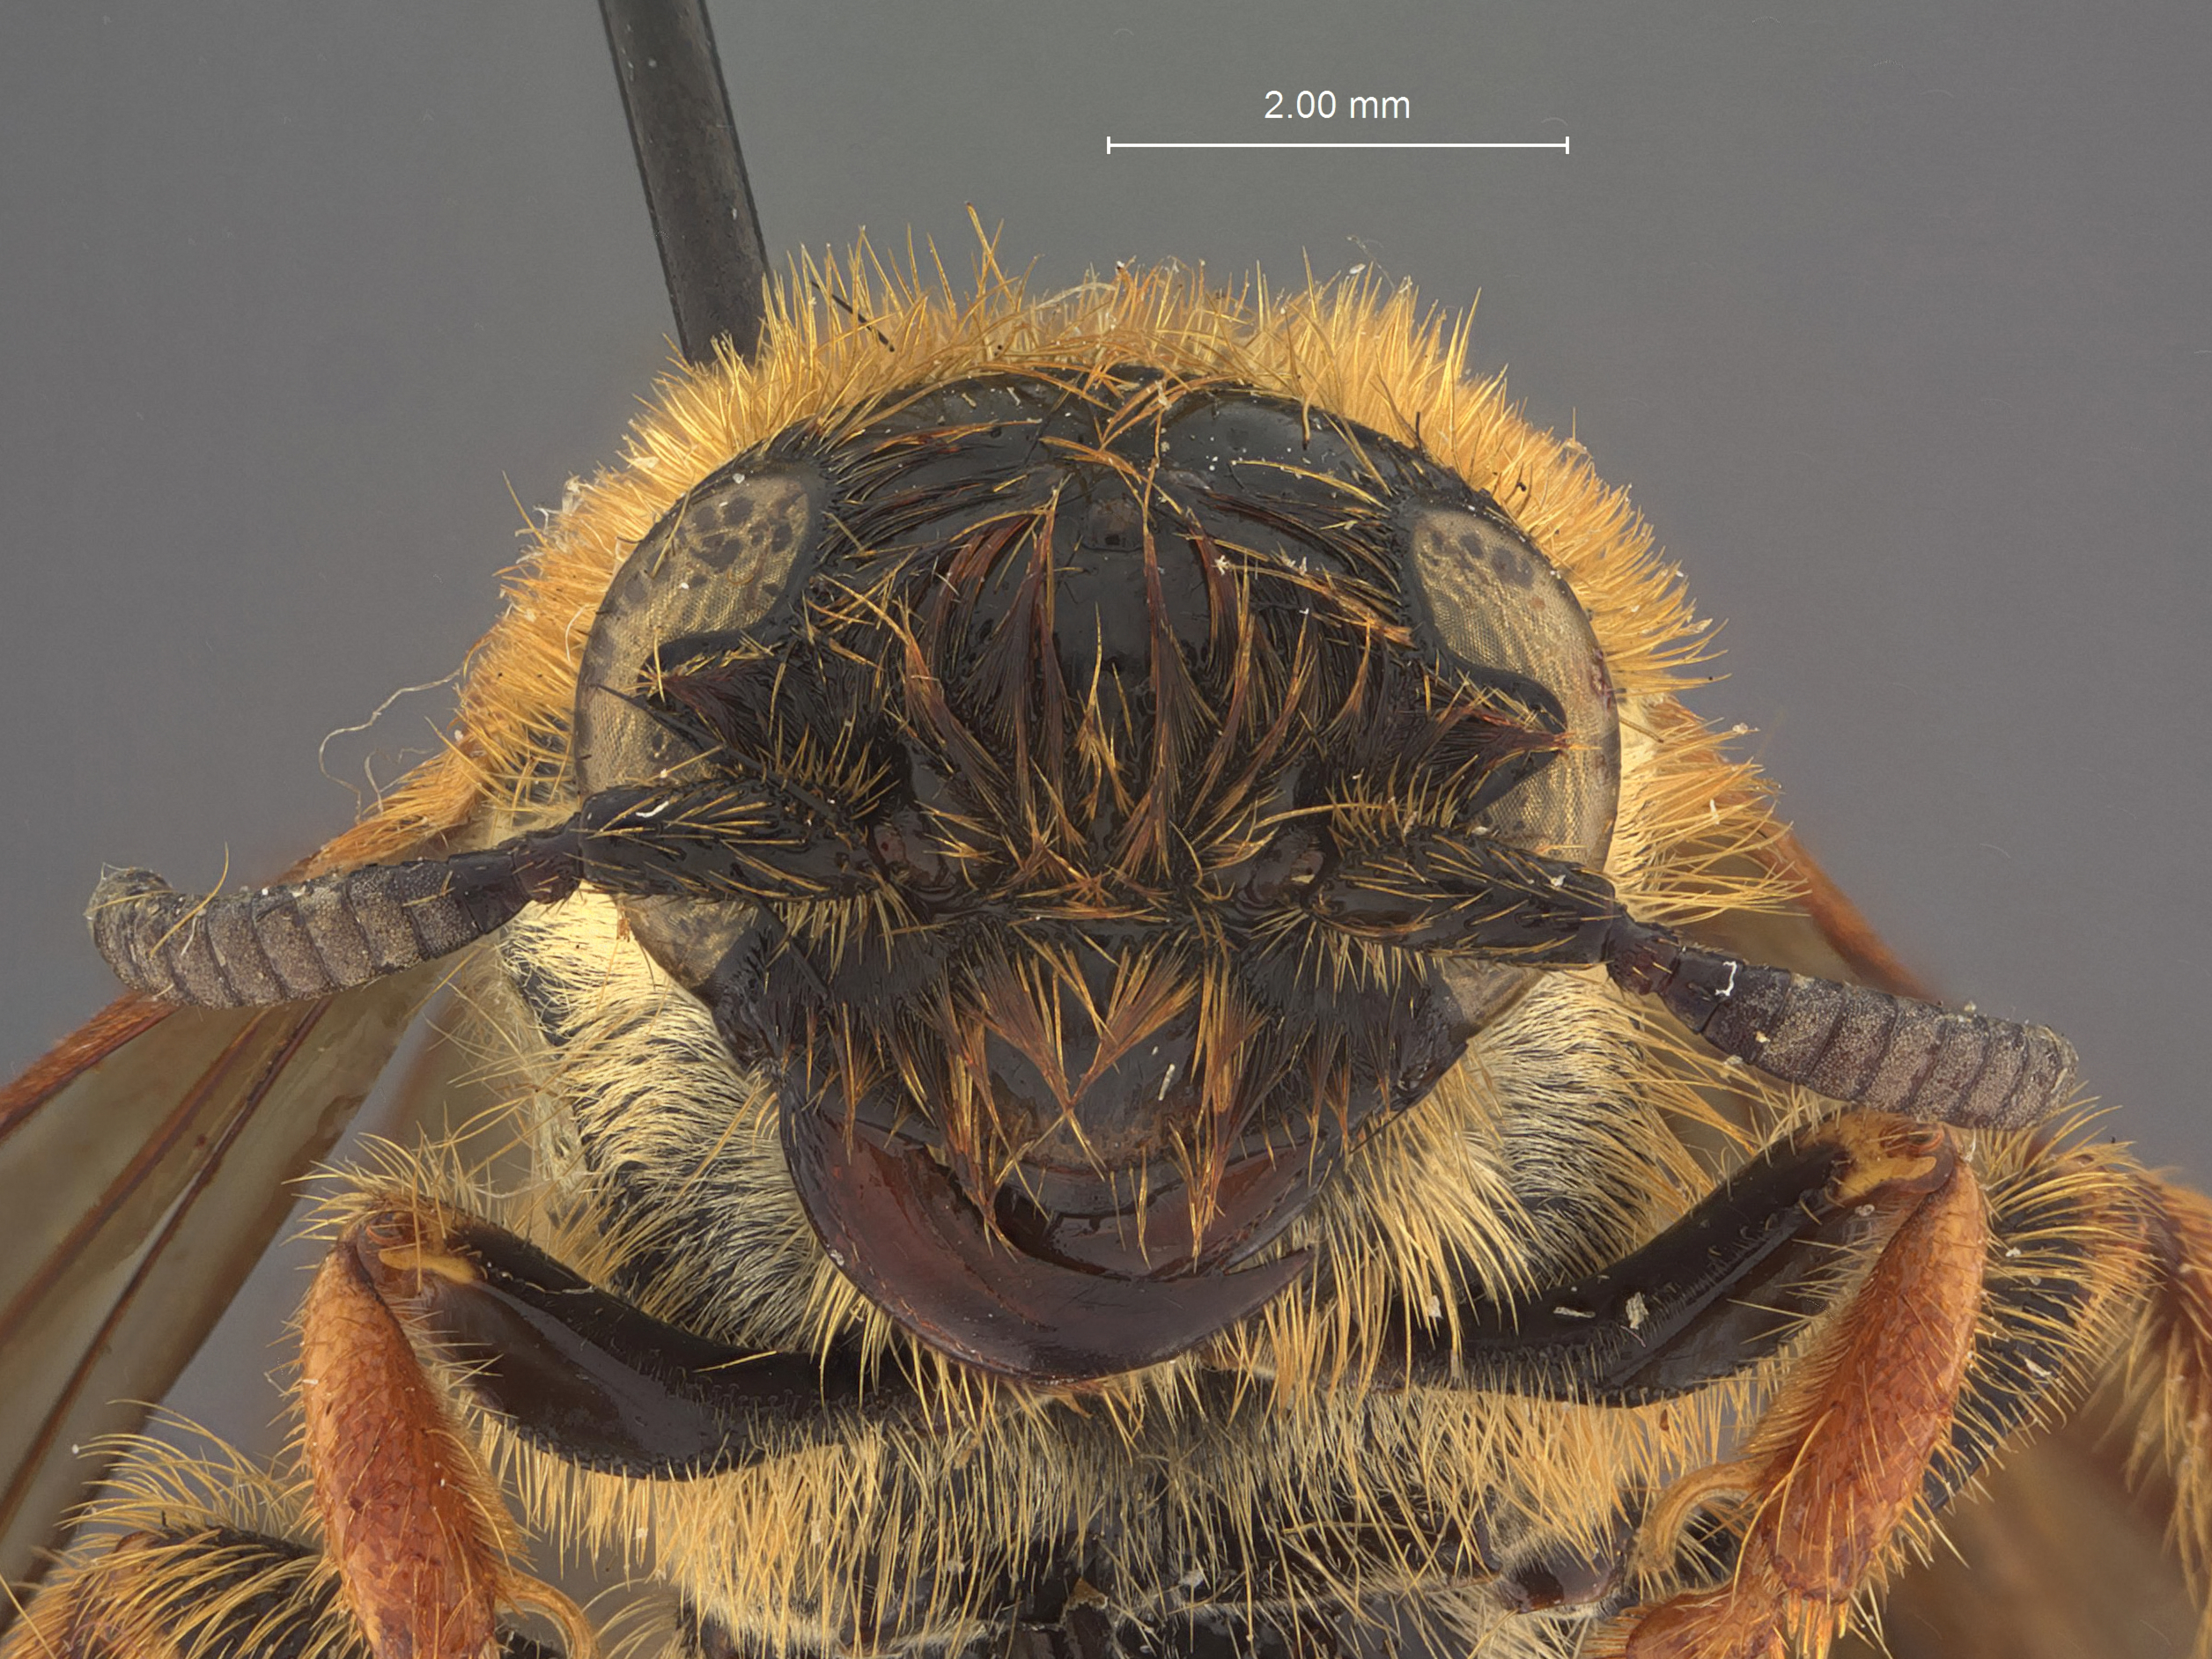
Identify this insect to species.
Campsomeris hesterae
